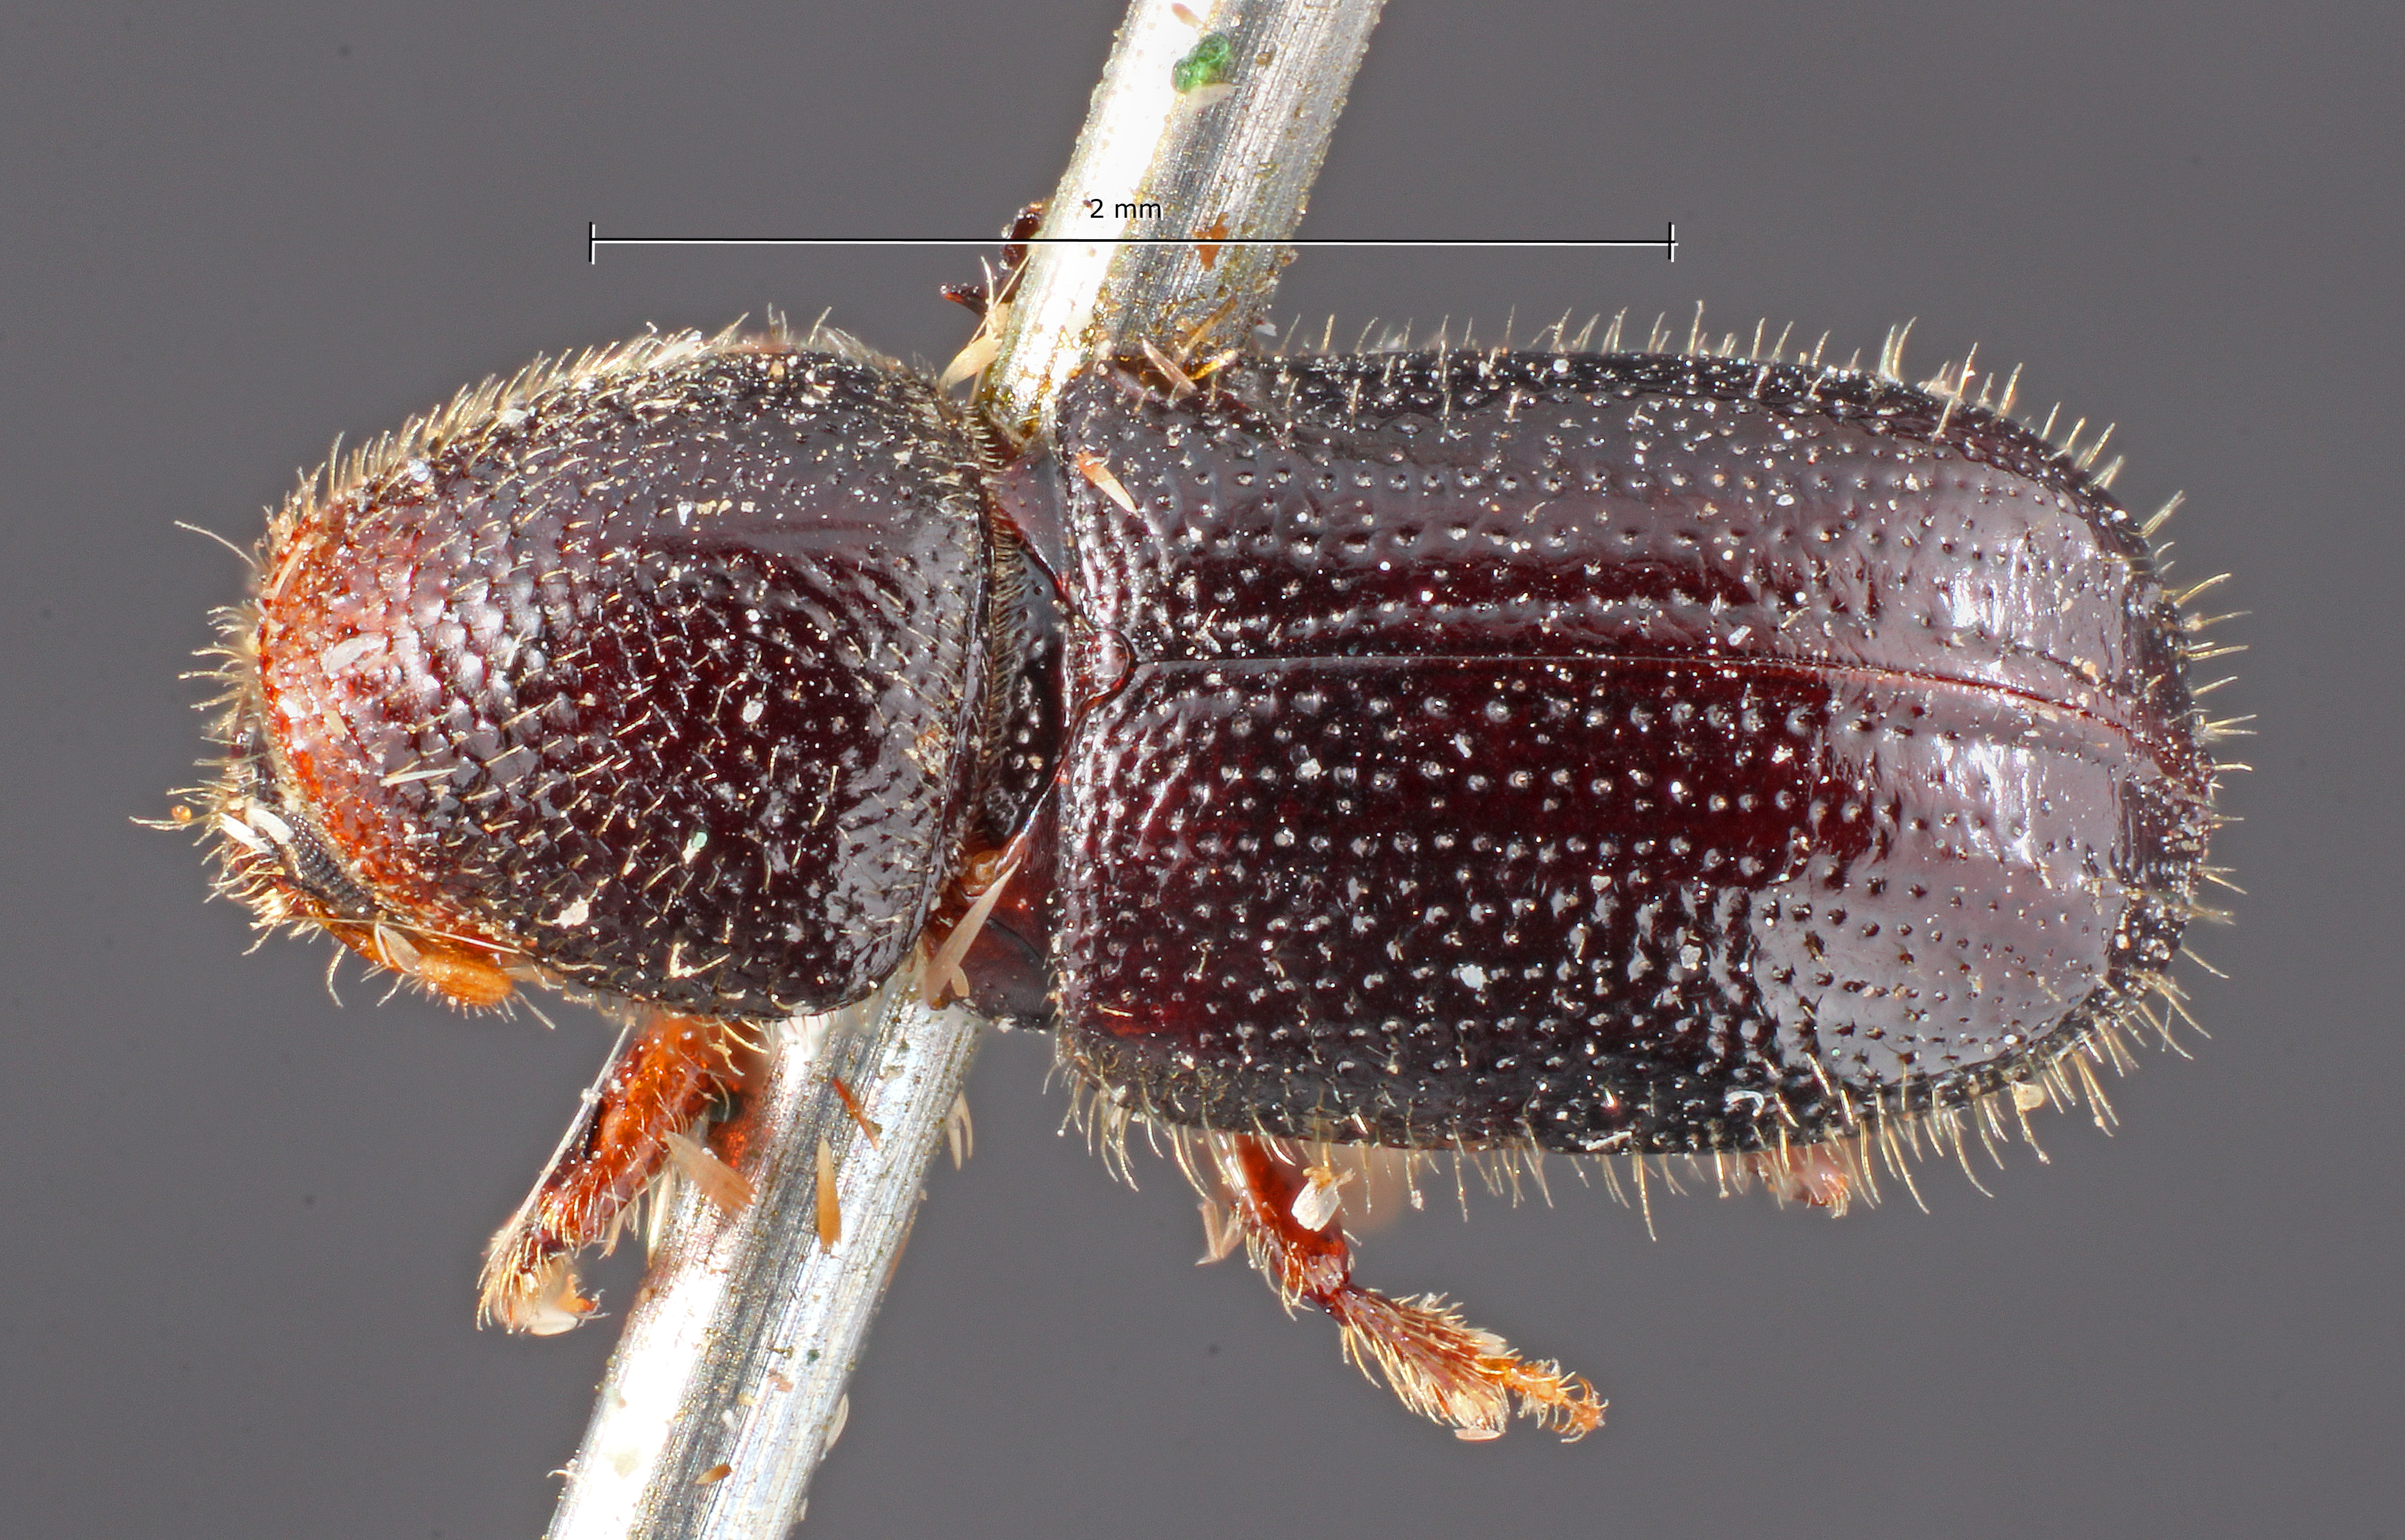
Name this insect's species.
Conophthorus clunicus
